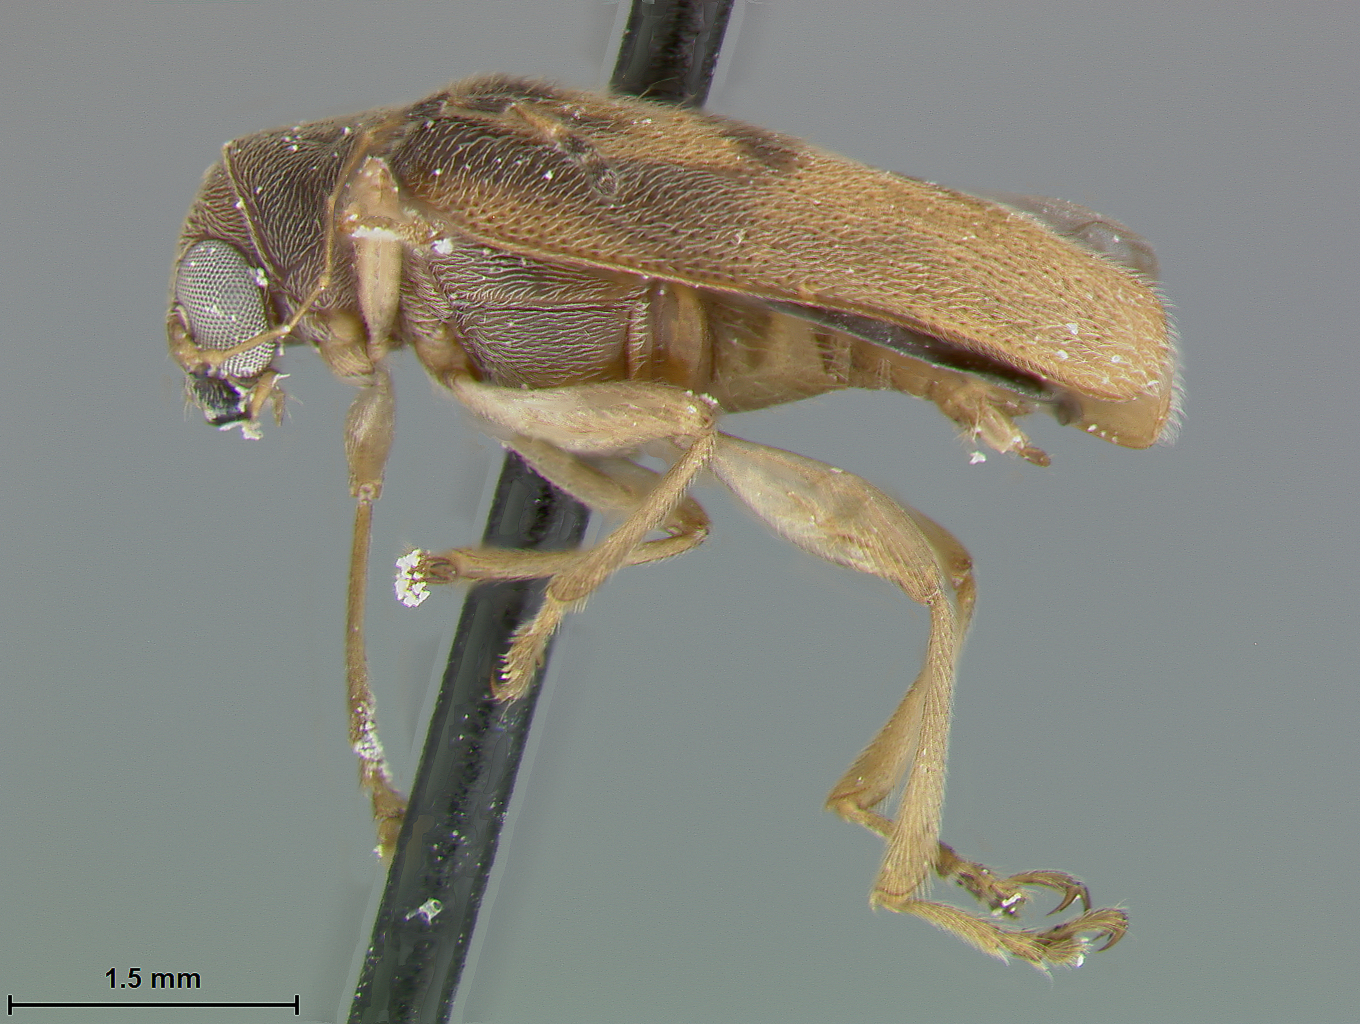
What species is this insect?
Habrophora thelmae
